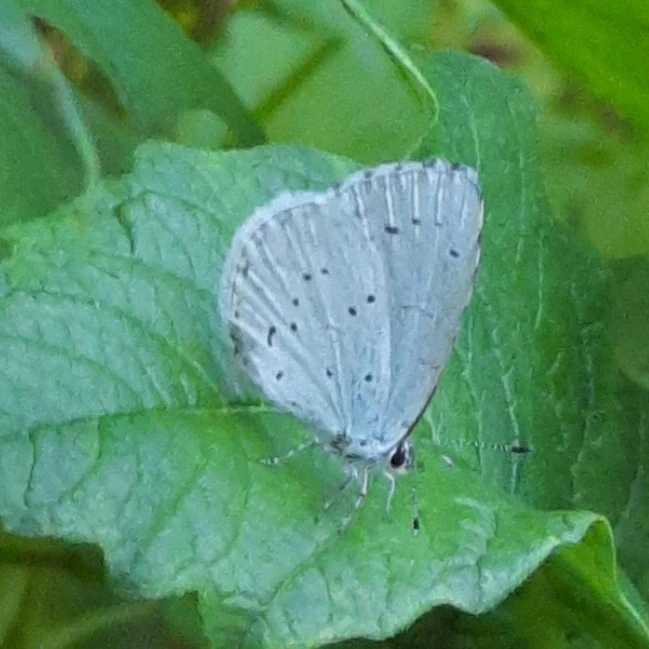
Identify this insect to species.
Celastrina argiolus
